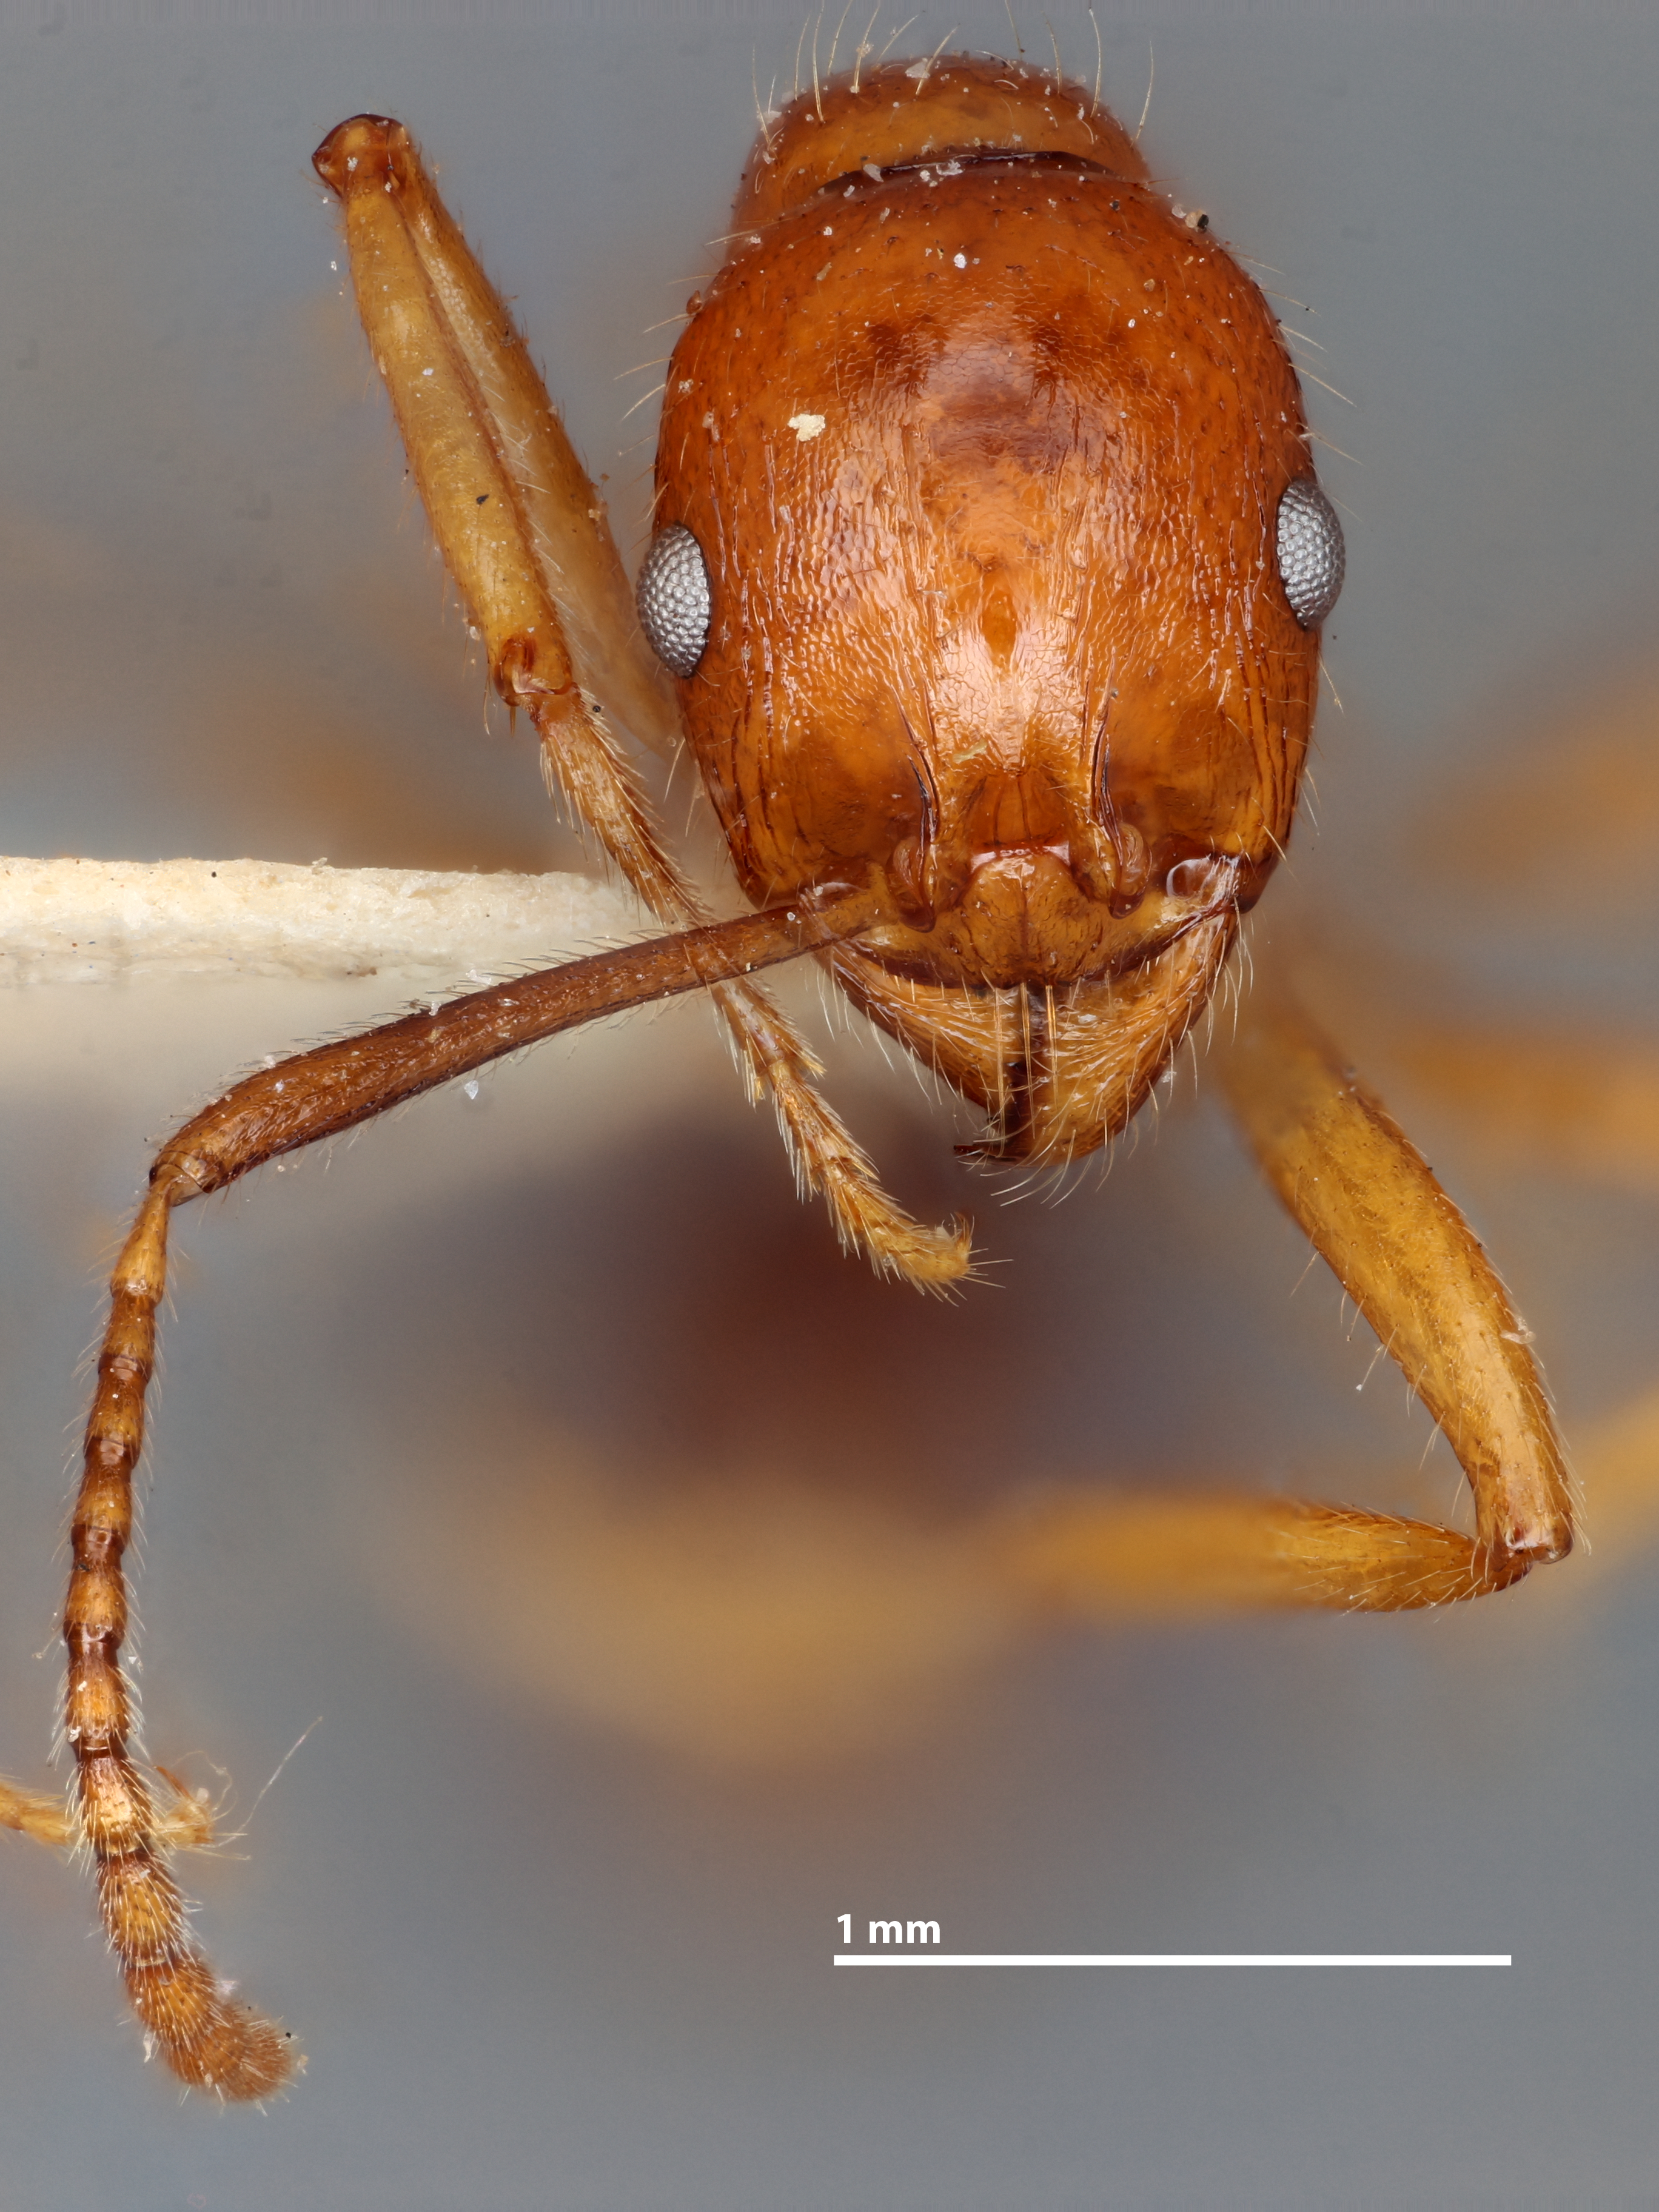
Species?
Aphaenogaster mutica
